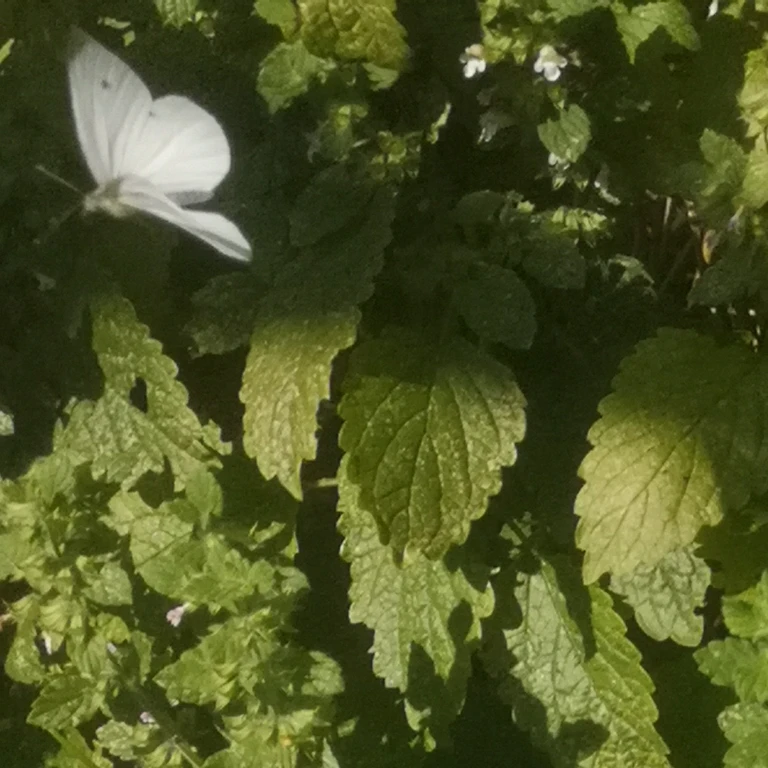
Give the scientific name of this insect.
Pieris rapae
